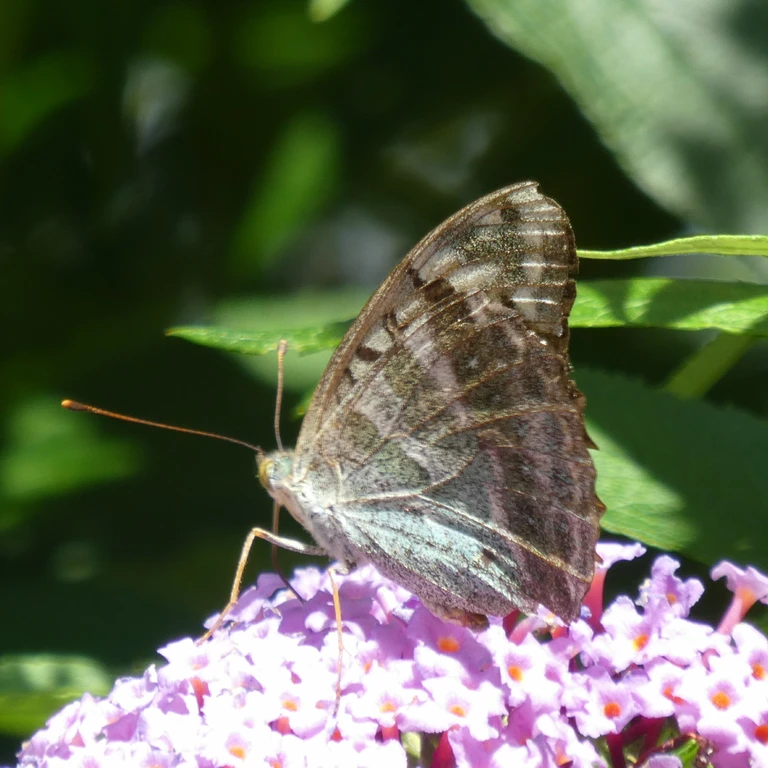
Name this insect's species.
Argynnis paphia
